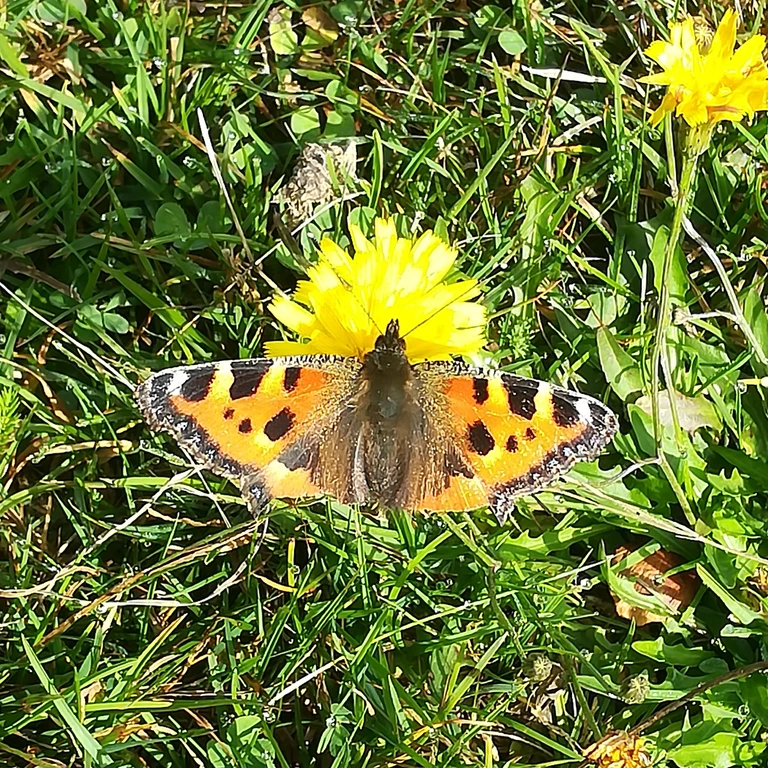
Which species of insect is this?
Aglais urticae
